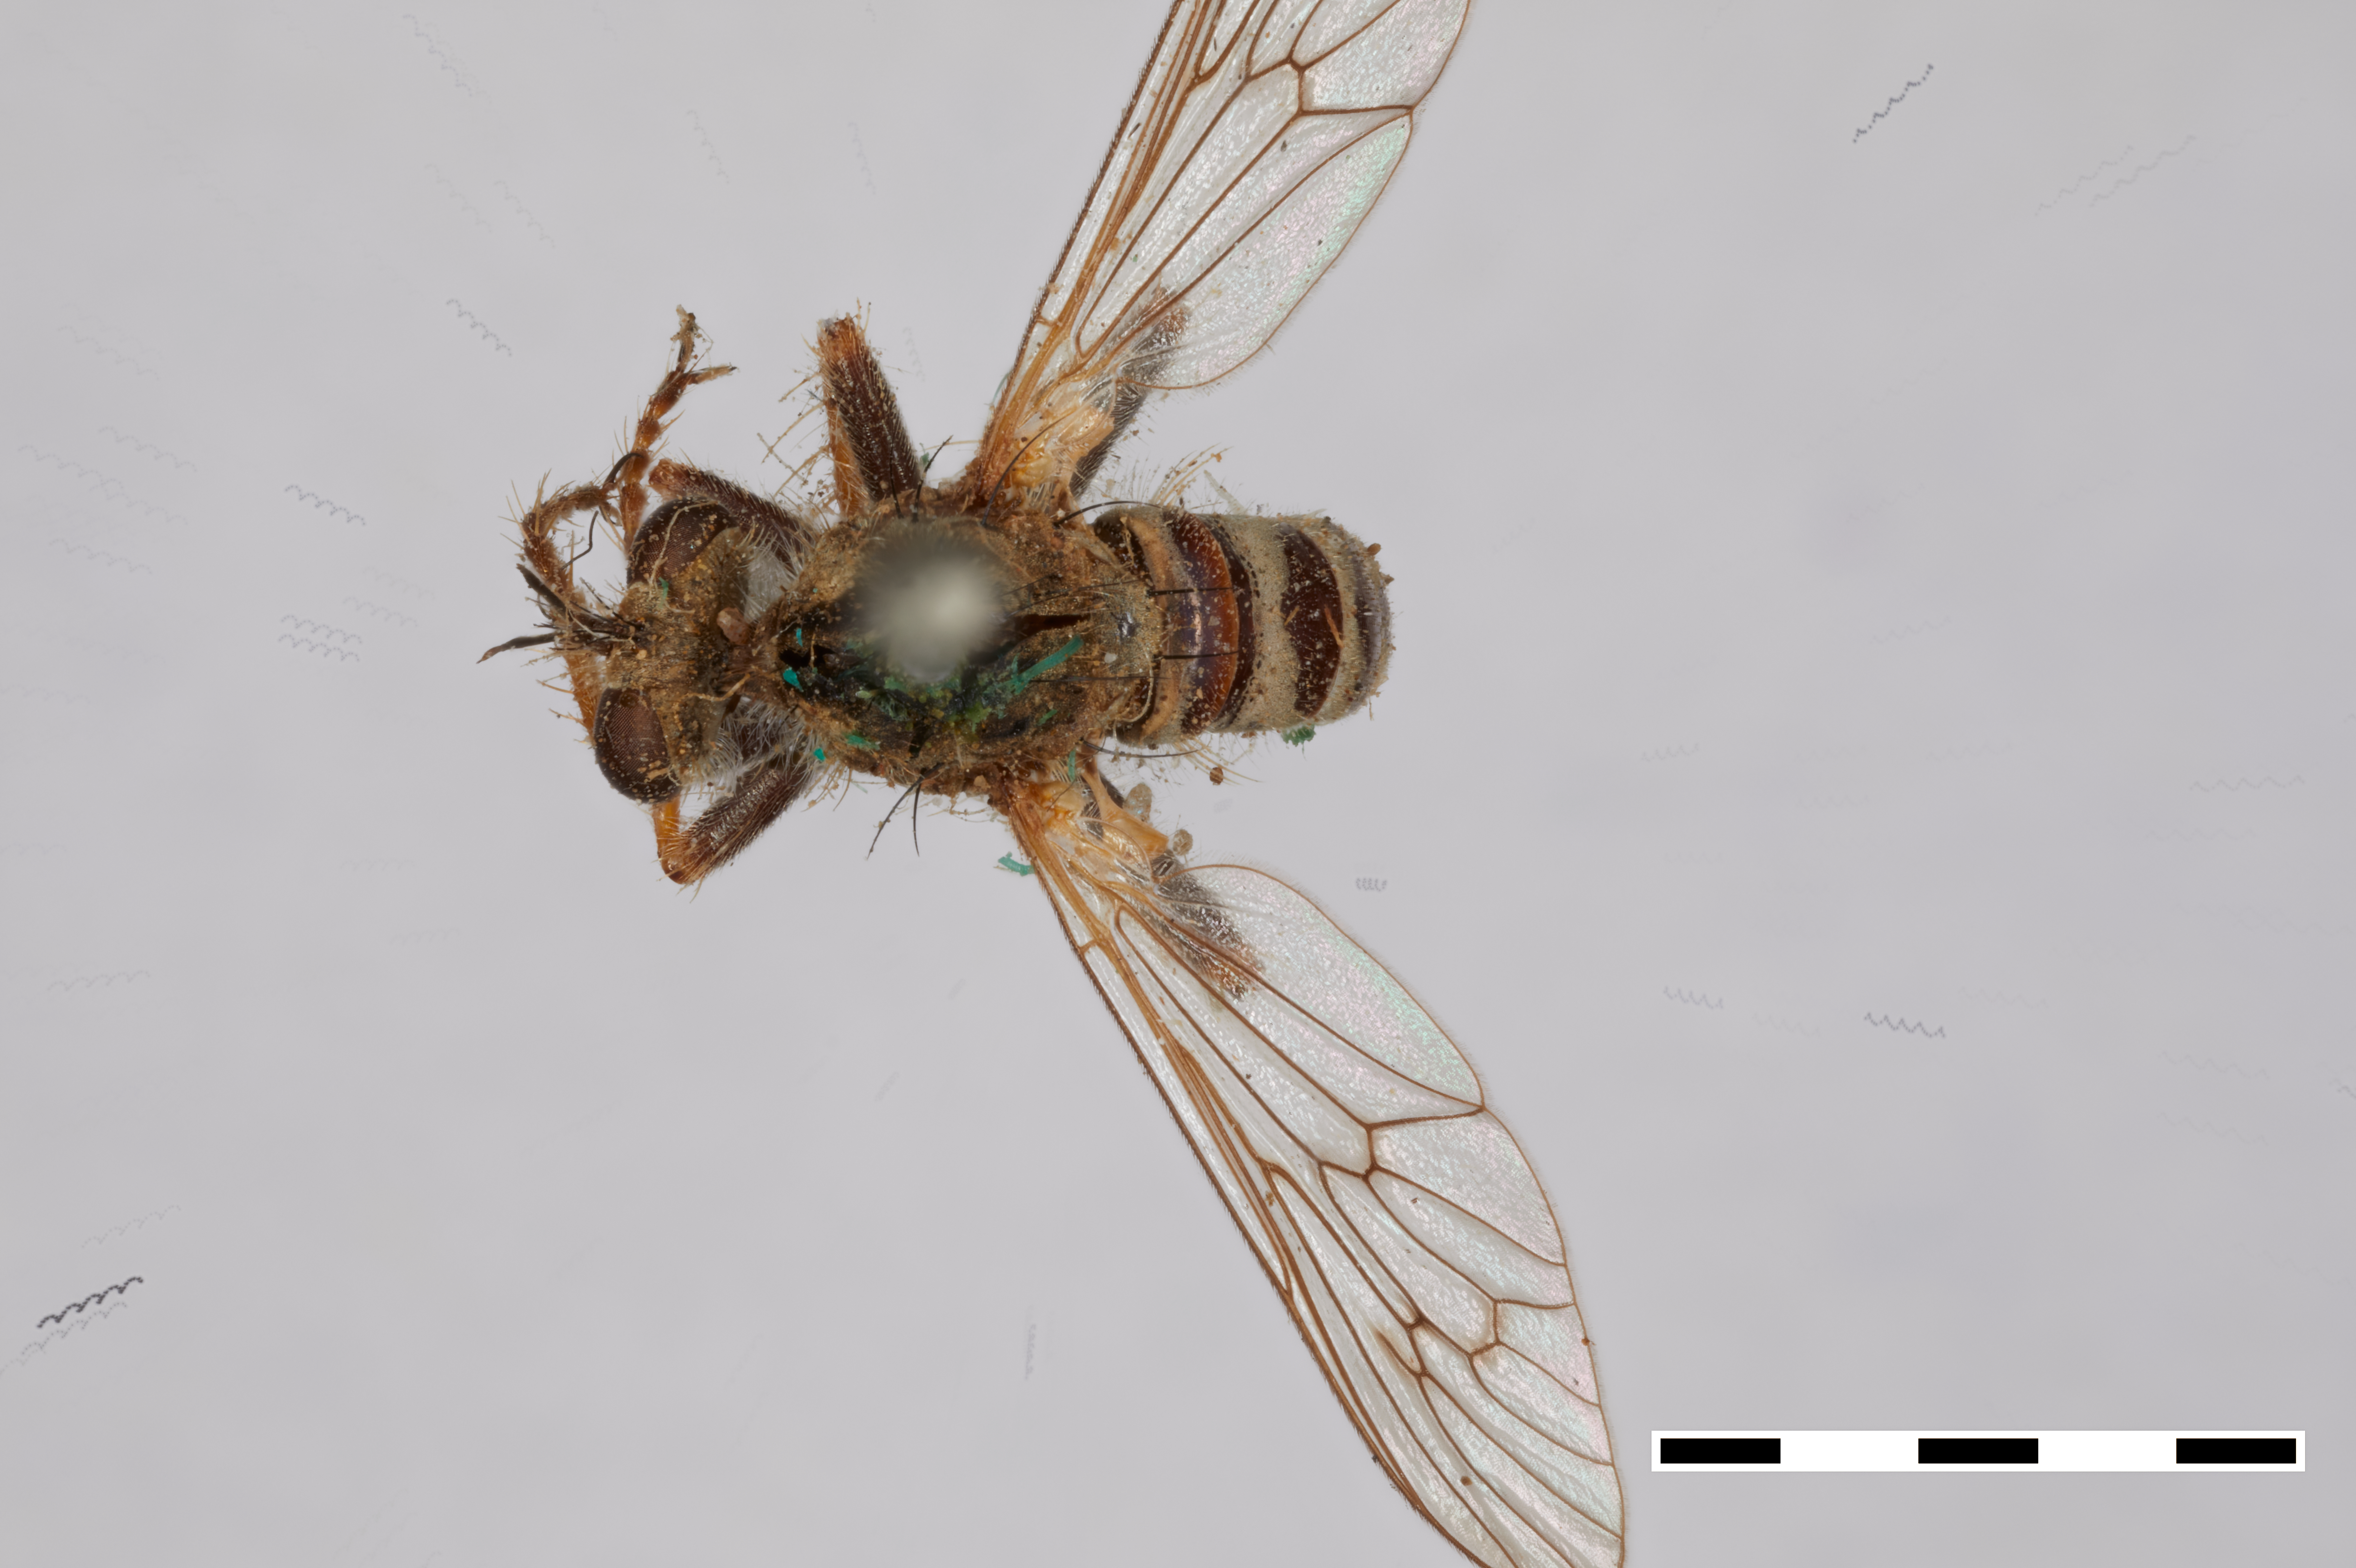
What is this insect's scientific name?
Cophura truncus
